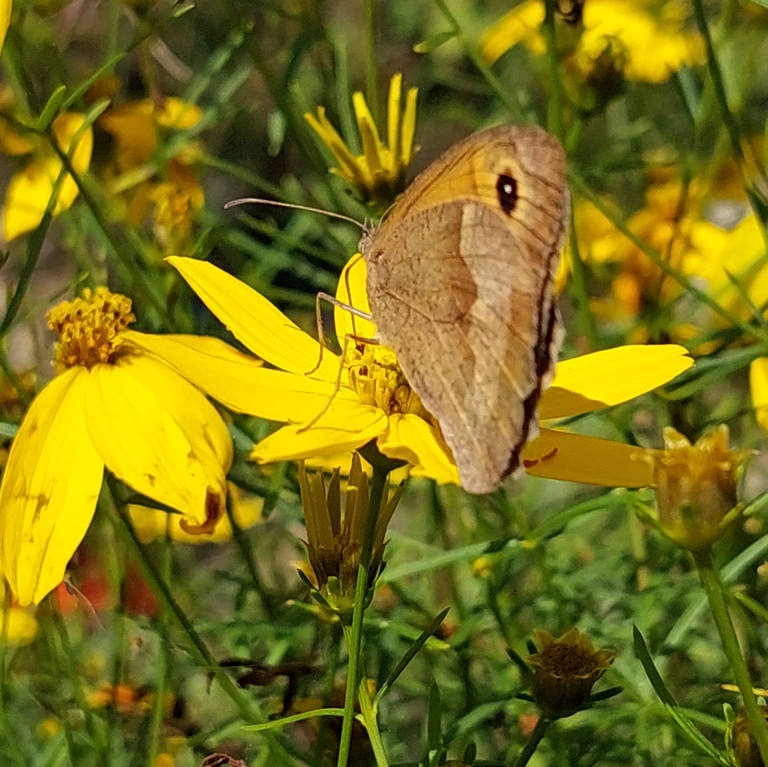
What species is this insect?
Maniola jurtina
